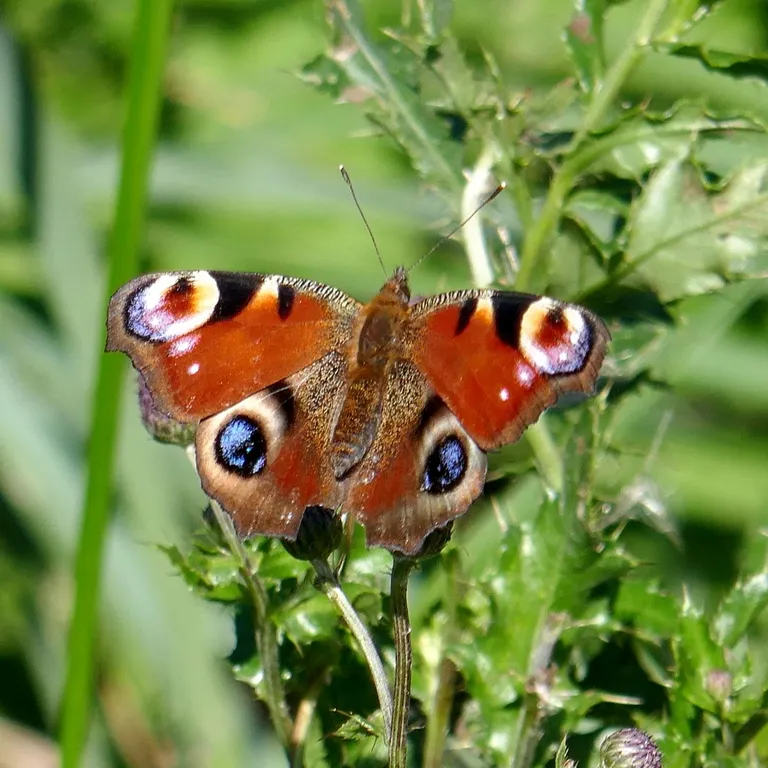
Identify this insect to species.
Aglais io
